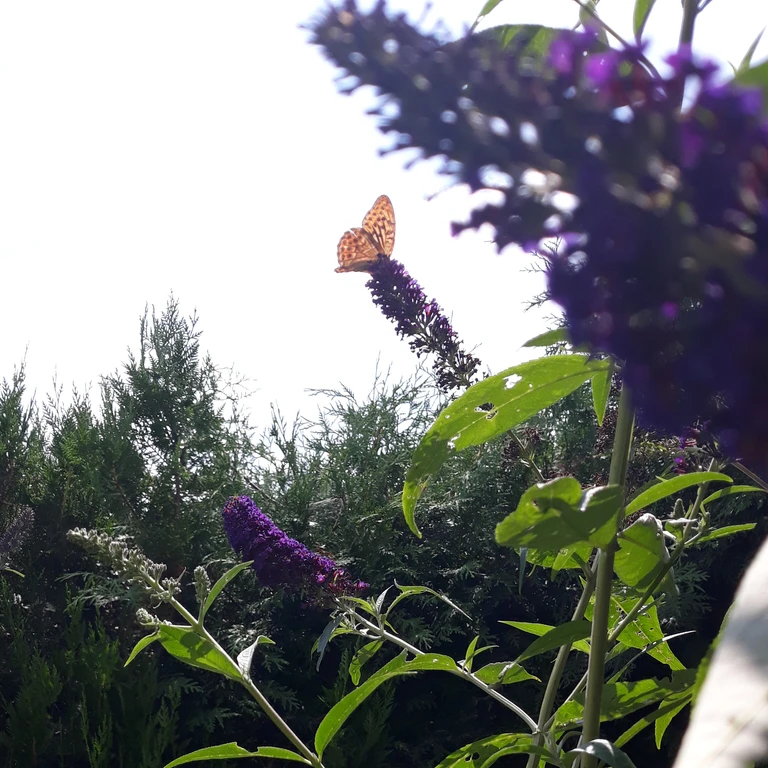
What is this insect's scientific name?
Argynnis paphia
